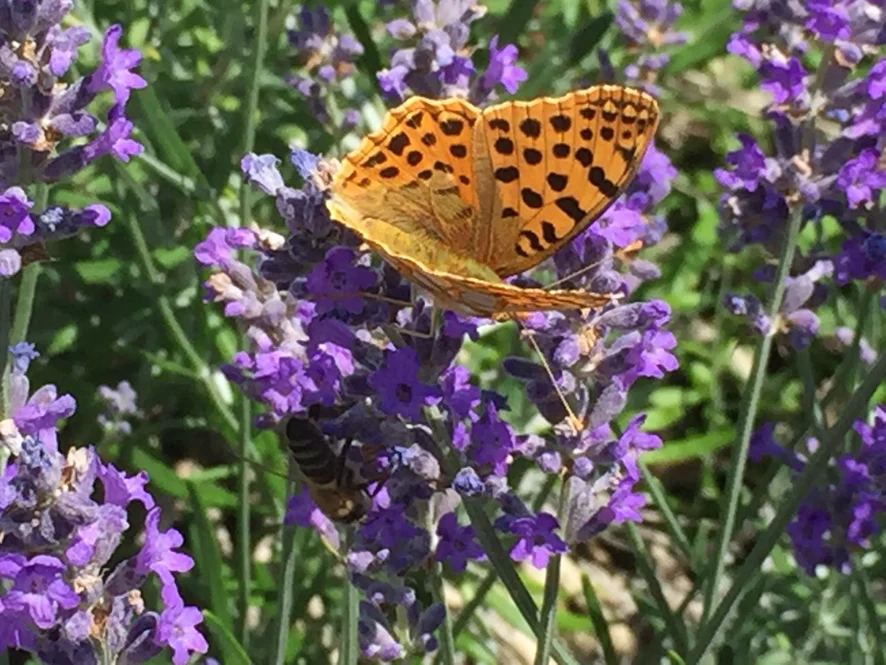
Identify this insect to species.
Issoria lathonia
